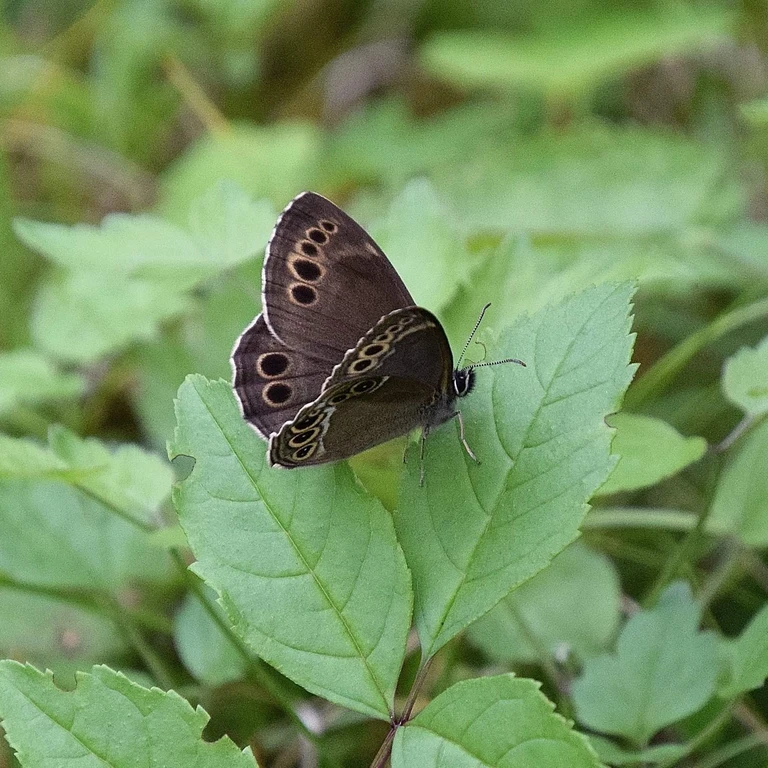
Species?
Lopinga achine (also Pararge achine)
